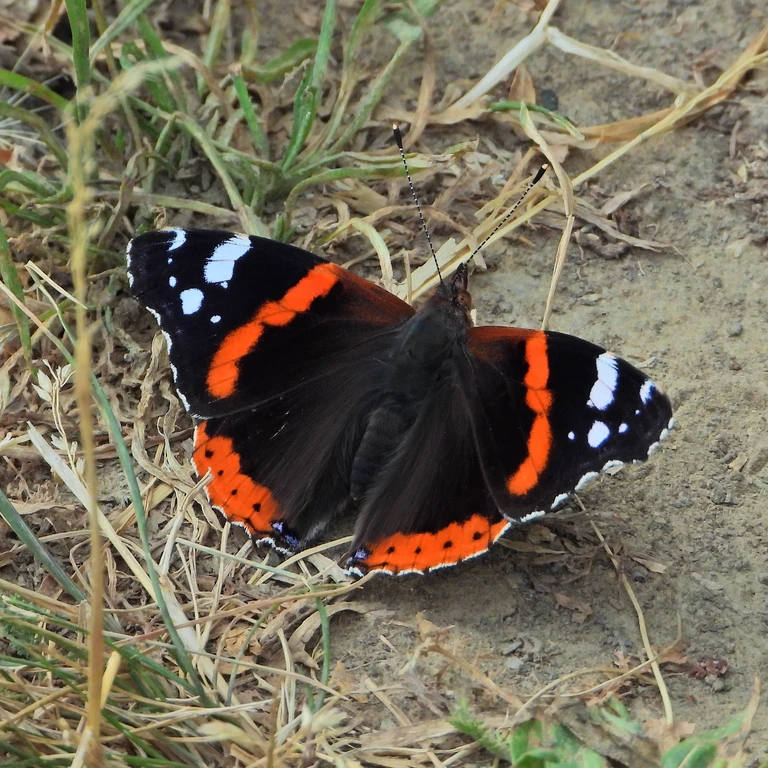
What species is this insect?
Vanessa atalanta
